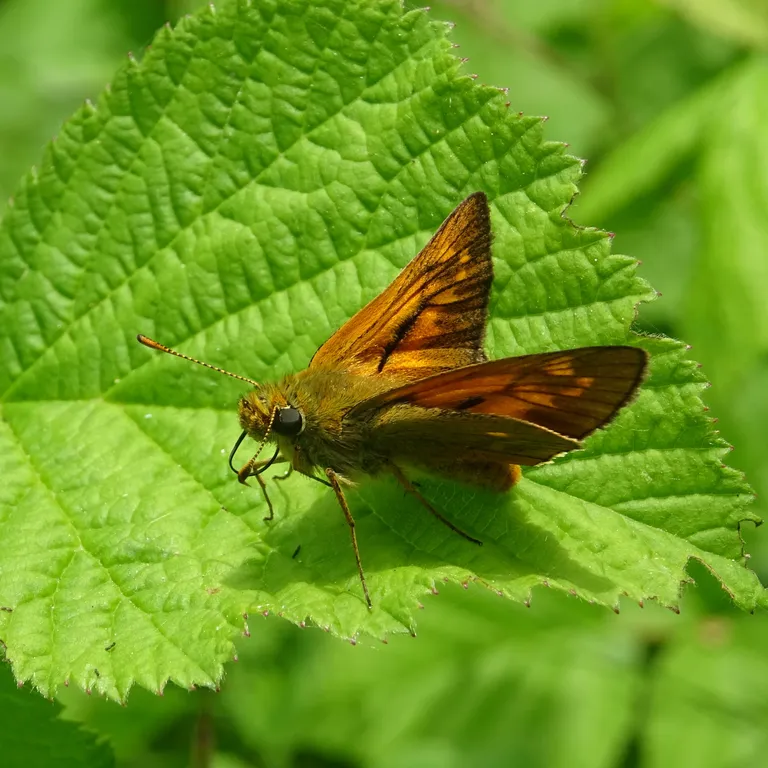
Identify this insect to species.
Ochlodes sylvanus (also Ochlodes venata)
